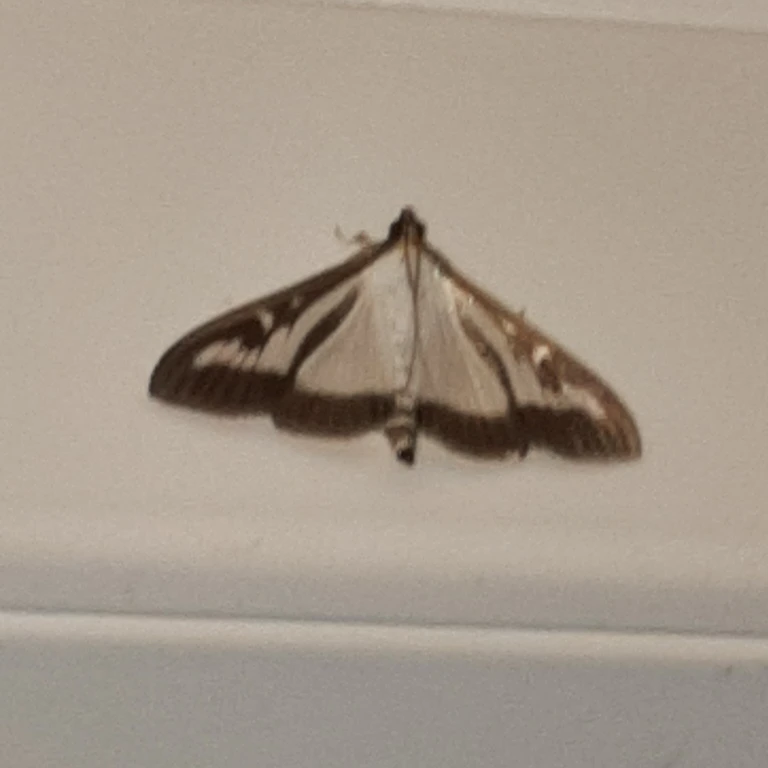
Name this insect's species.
Cydalima perspectalis
